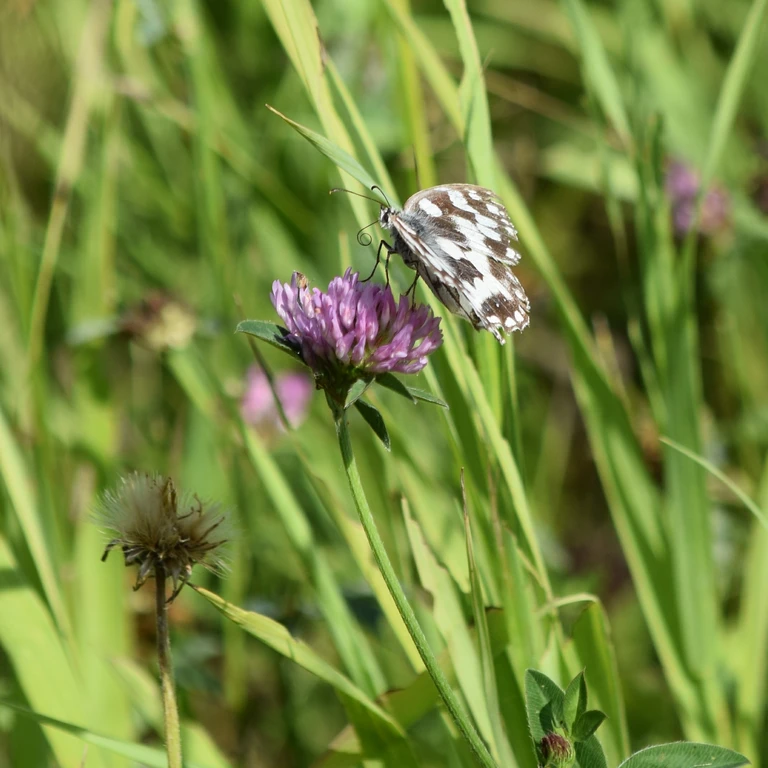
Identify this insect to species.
Melanargia galathea
